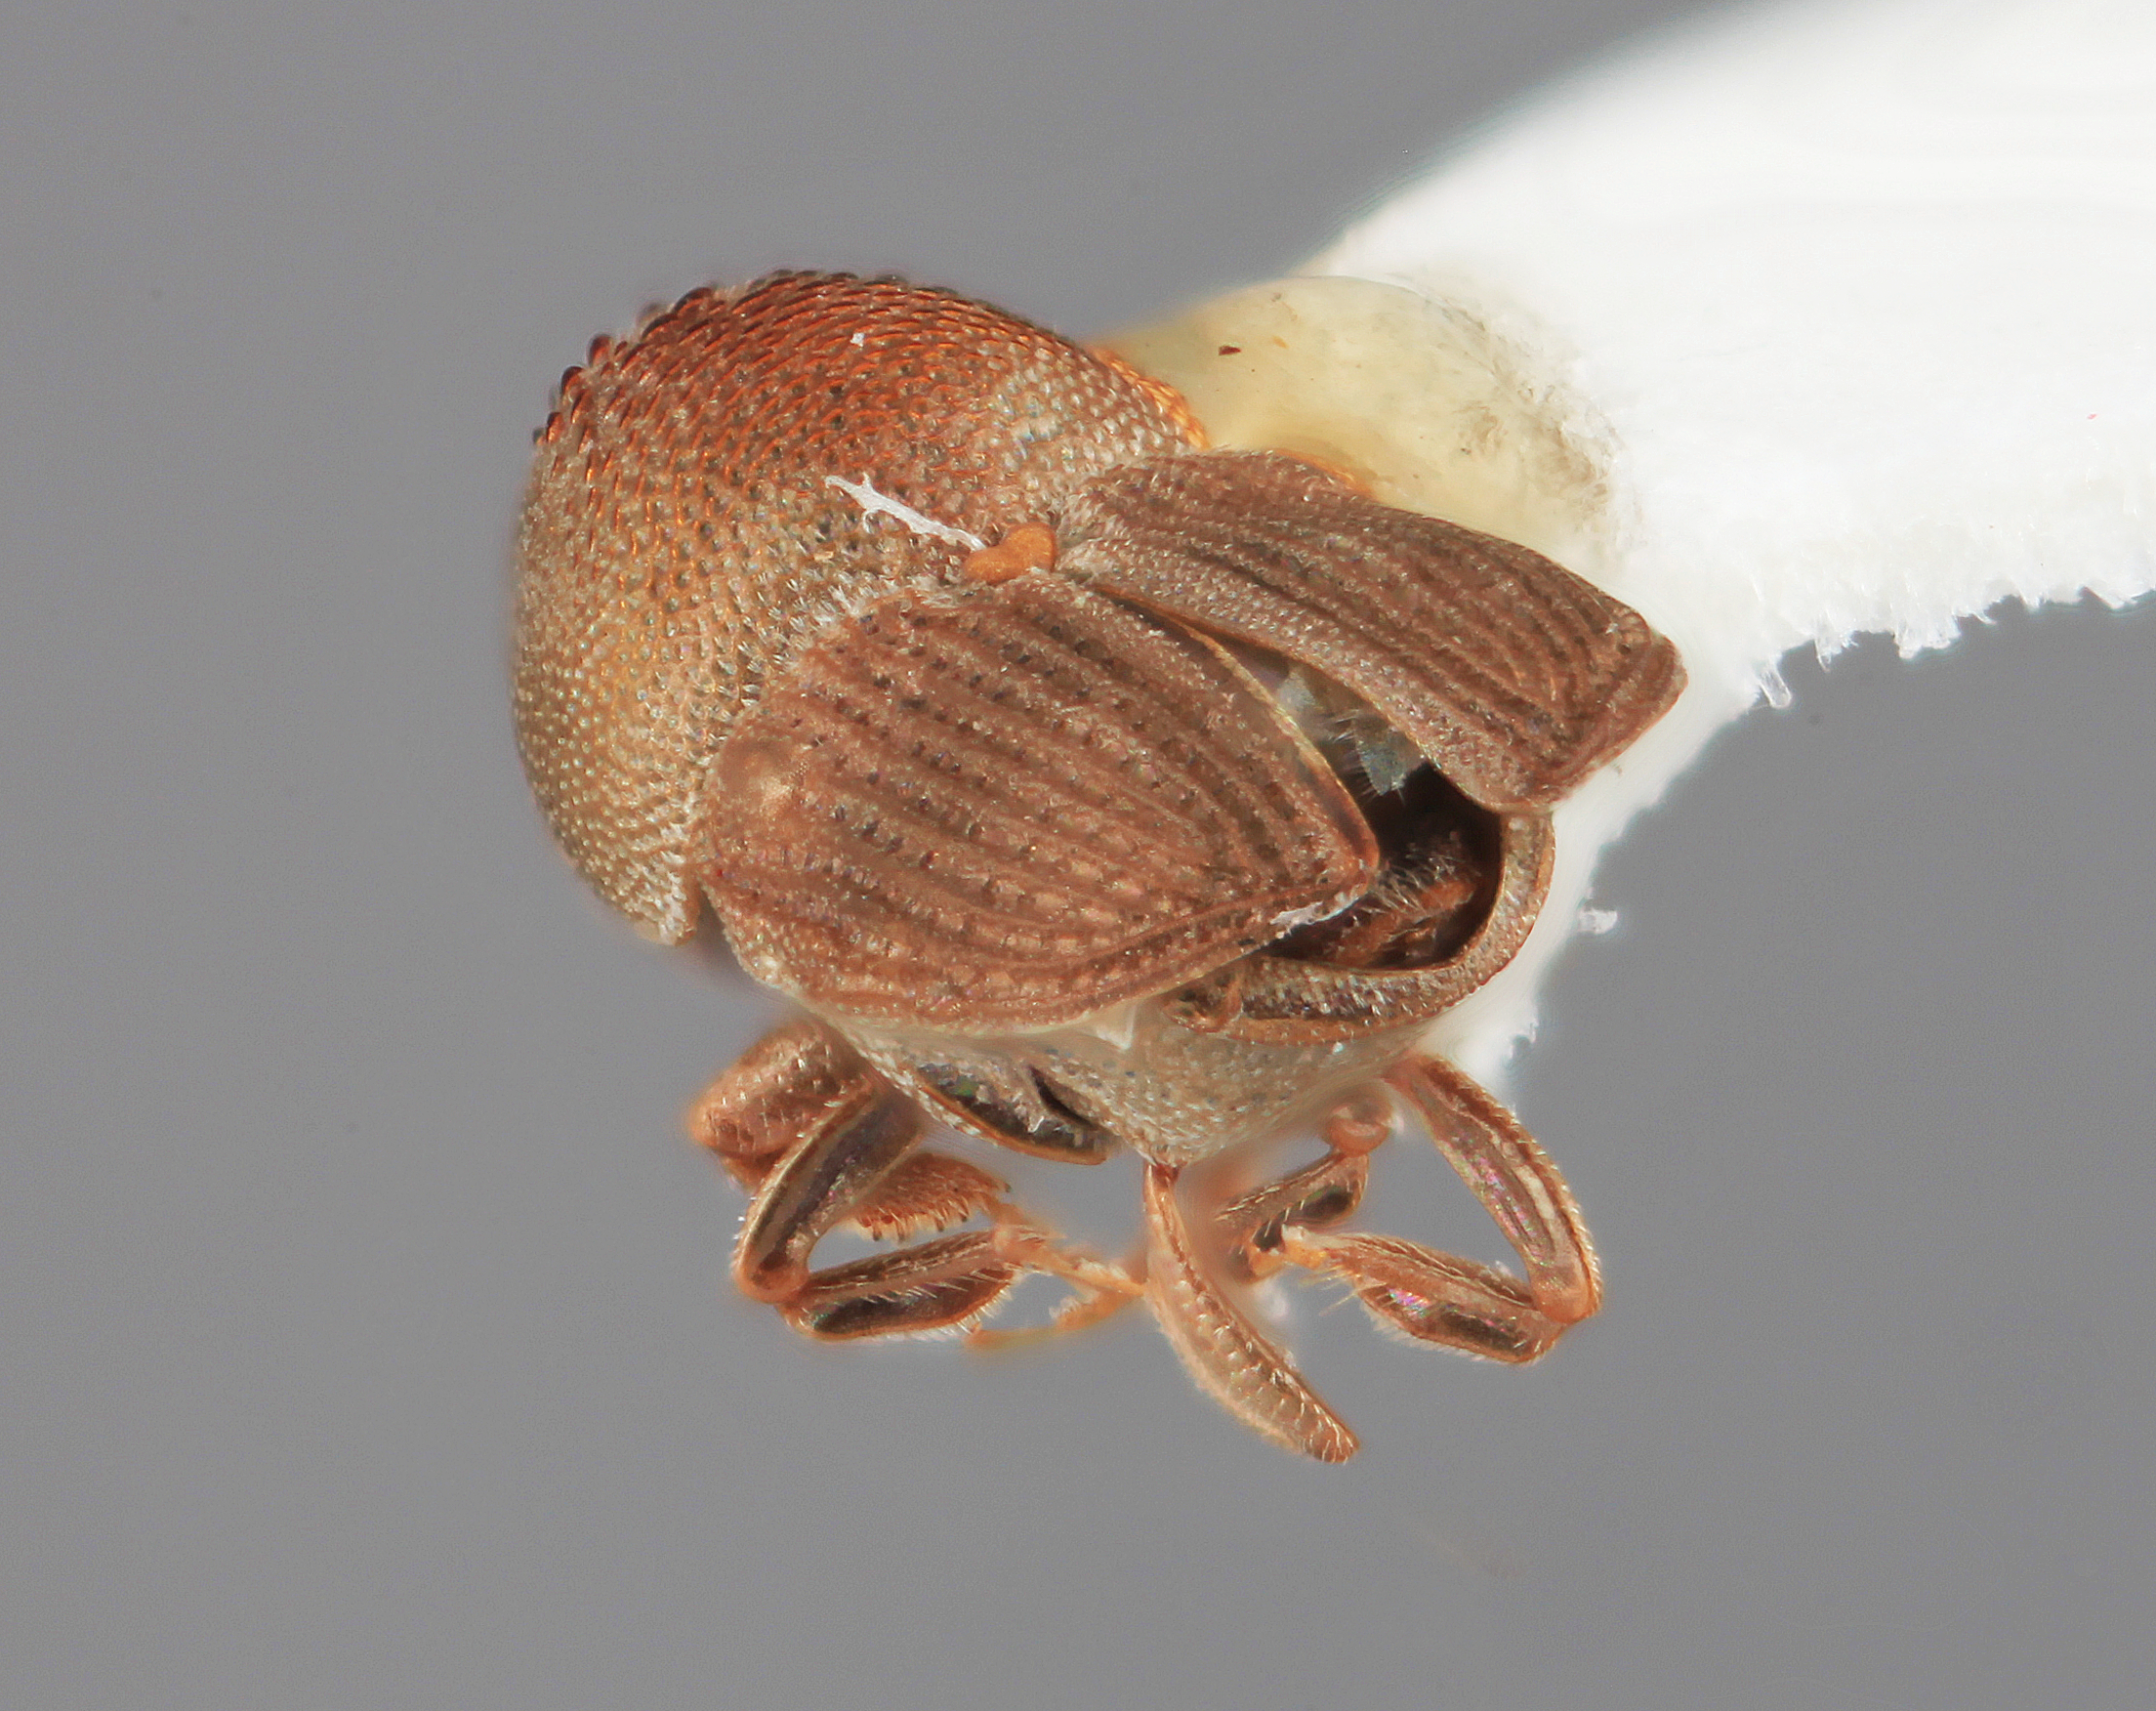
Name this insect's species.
Scolytomimus rectus
